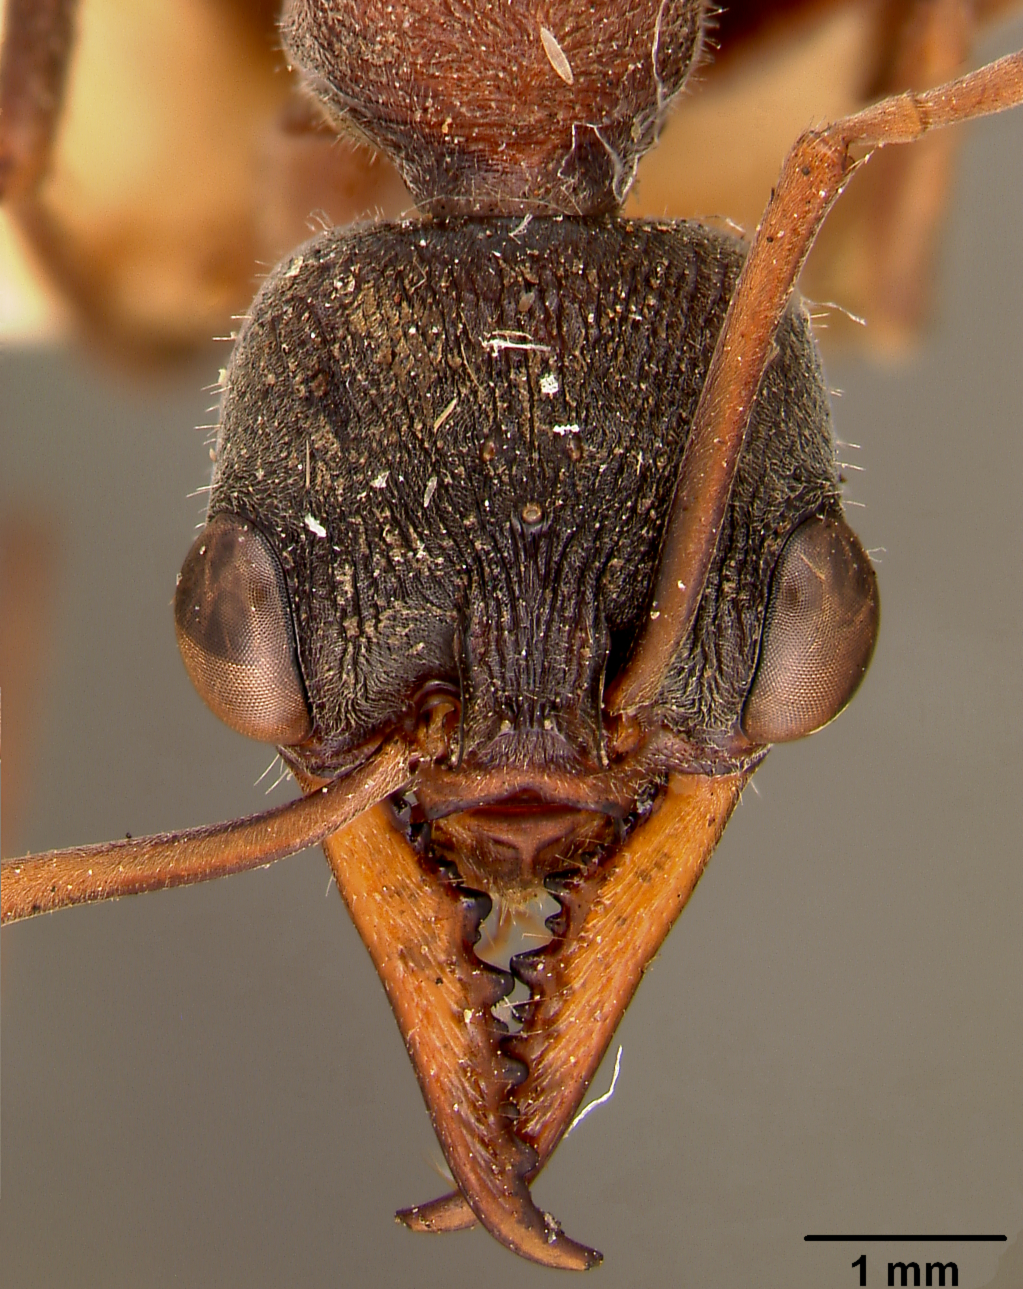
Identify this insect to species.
Myrmecia pulchra
